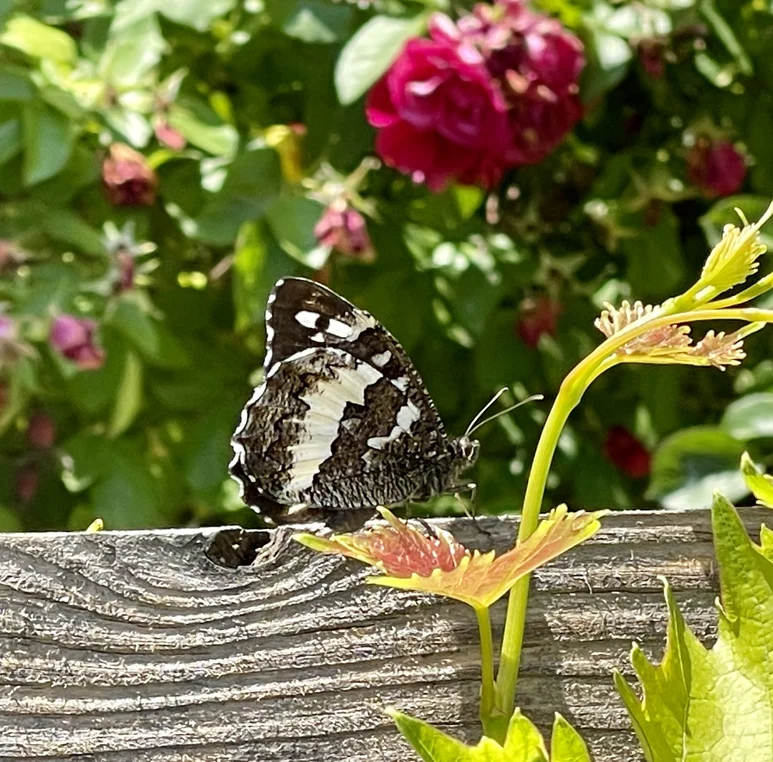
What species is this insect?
Brintesia circe
